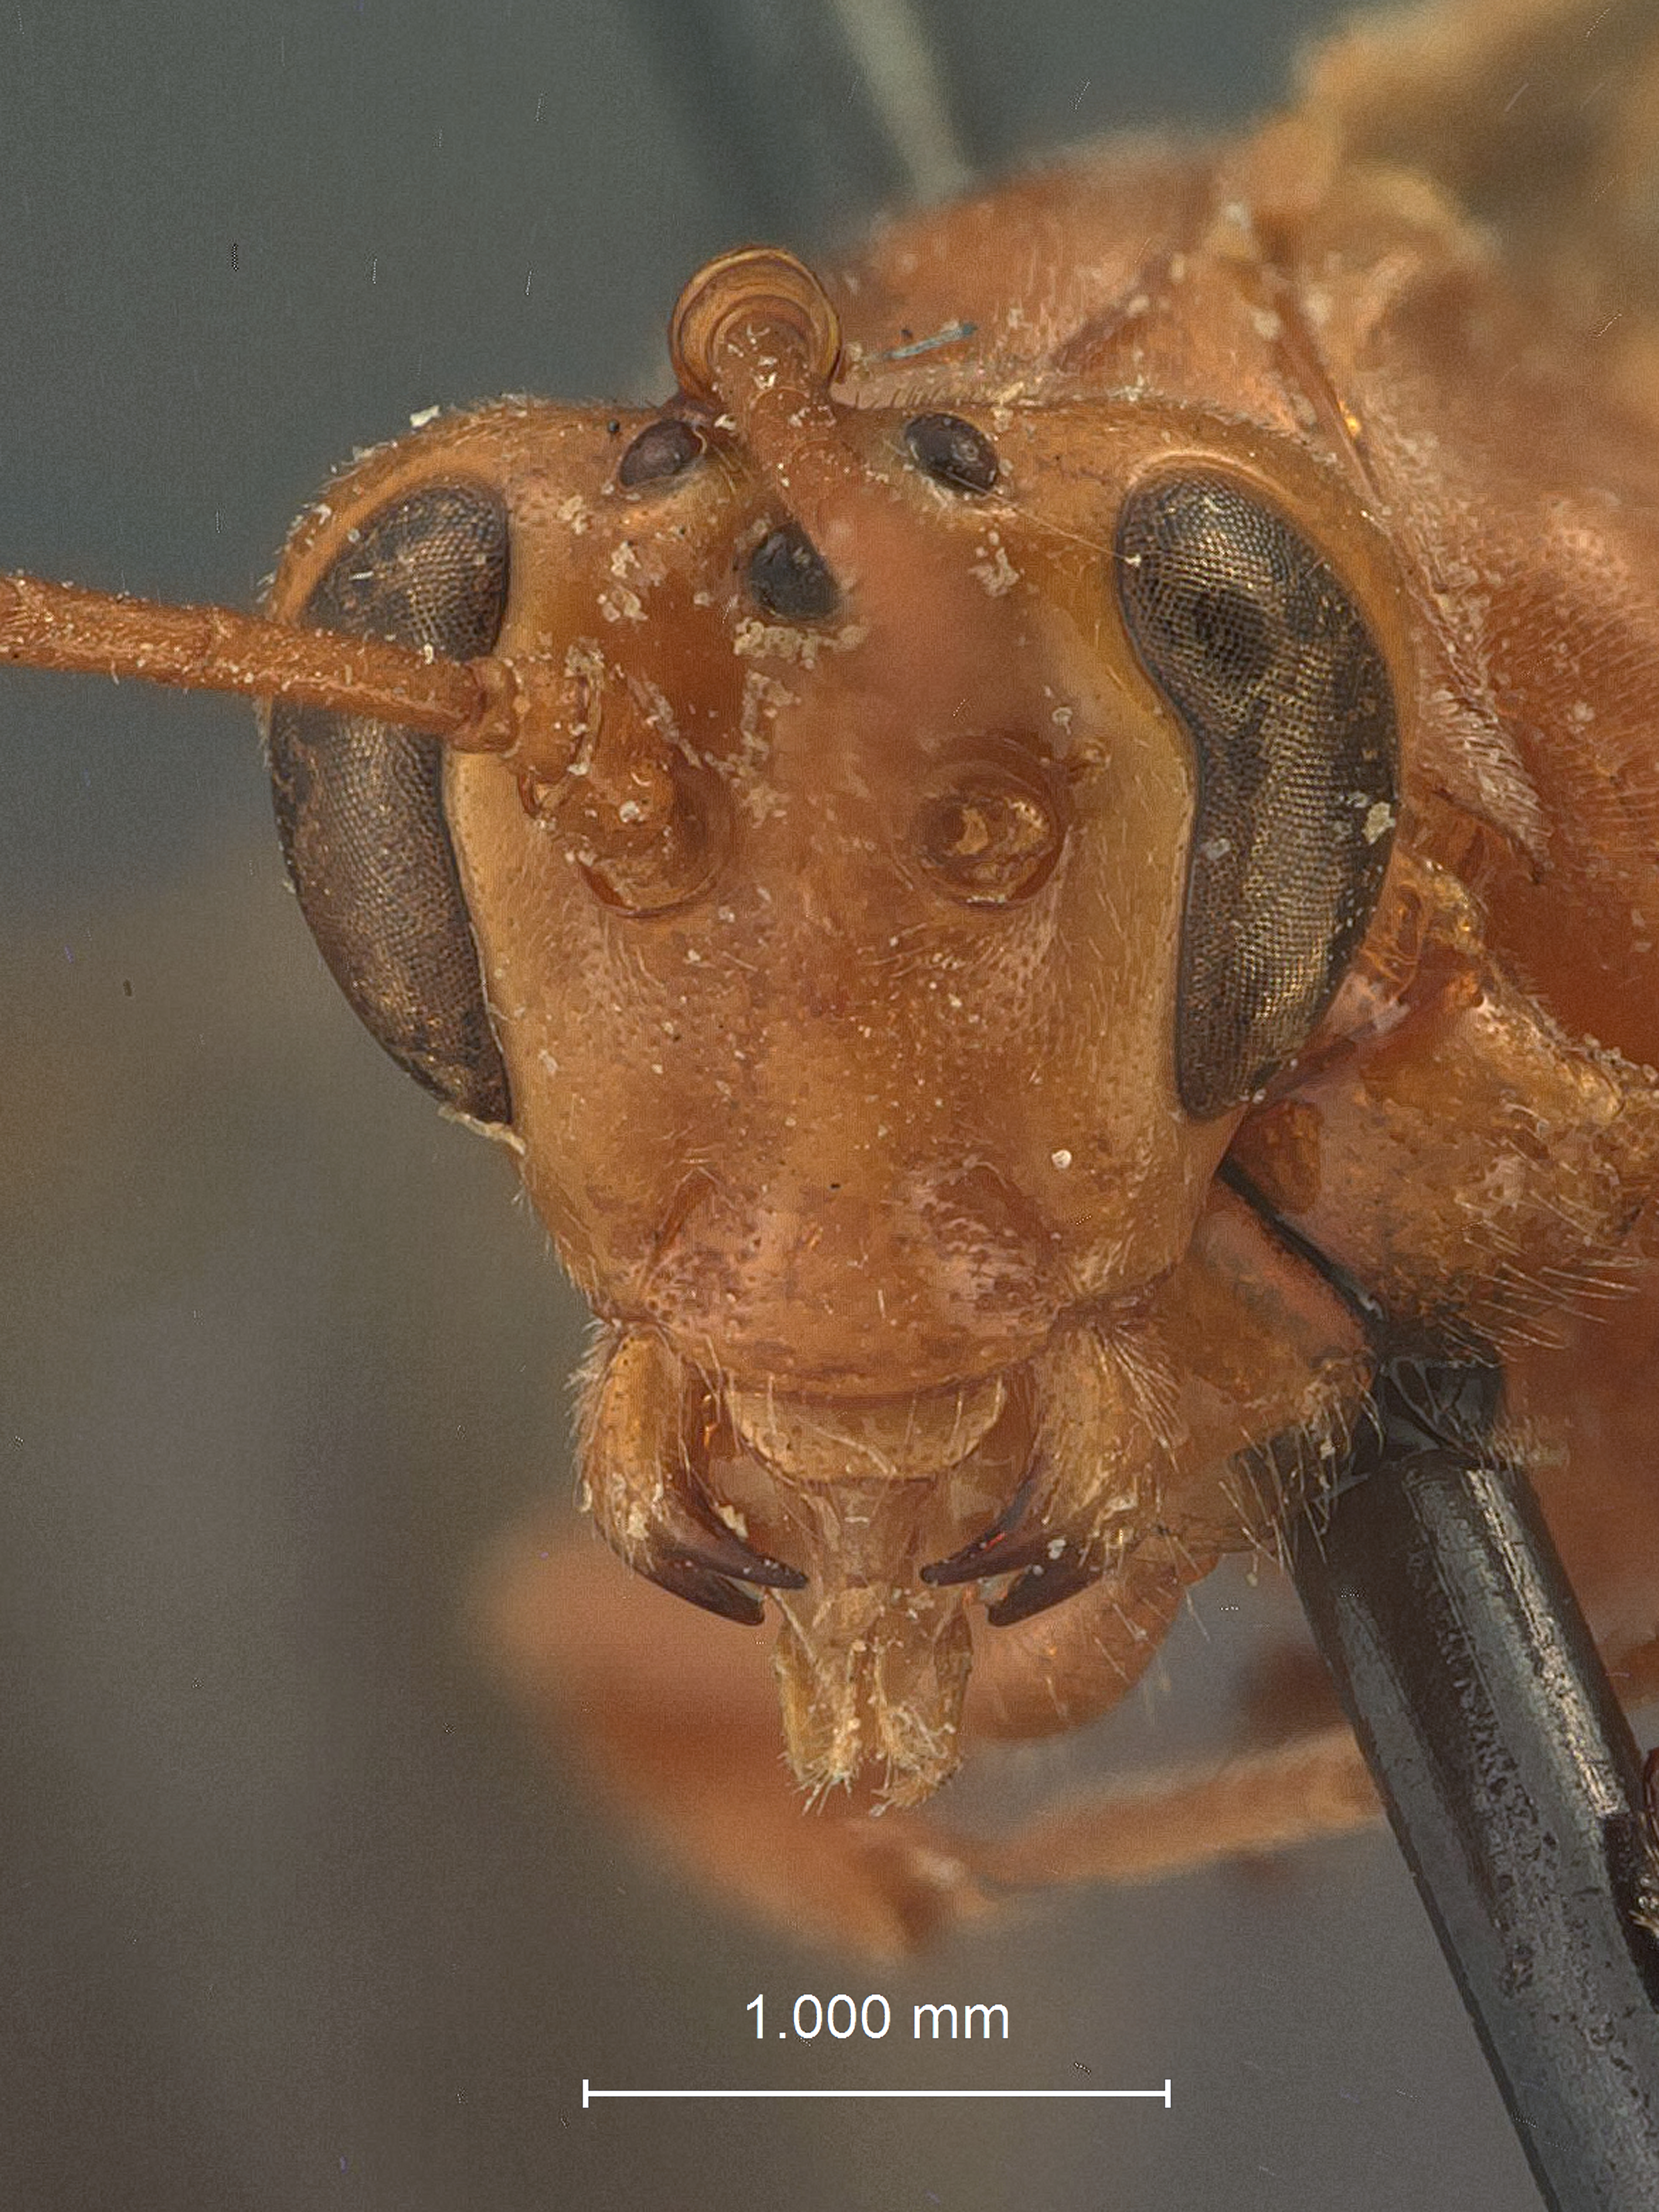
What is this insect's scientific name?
Trophophion tenuiceps
